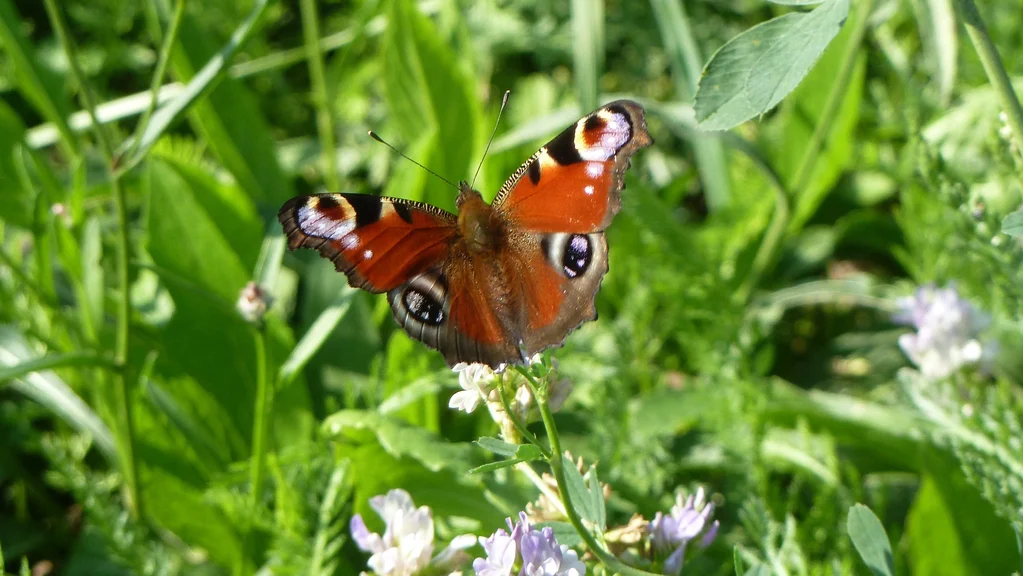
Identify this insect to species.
Aglais io
